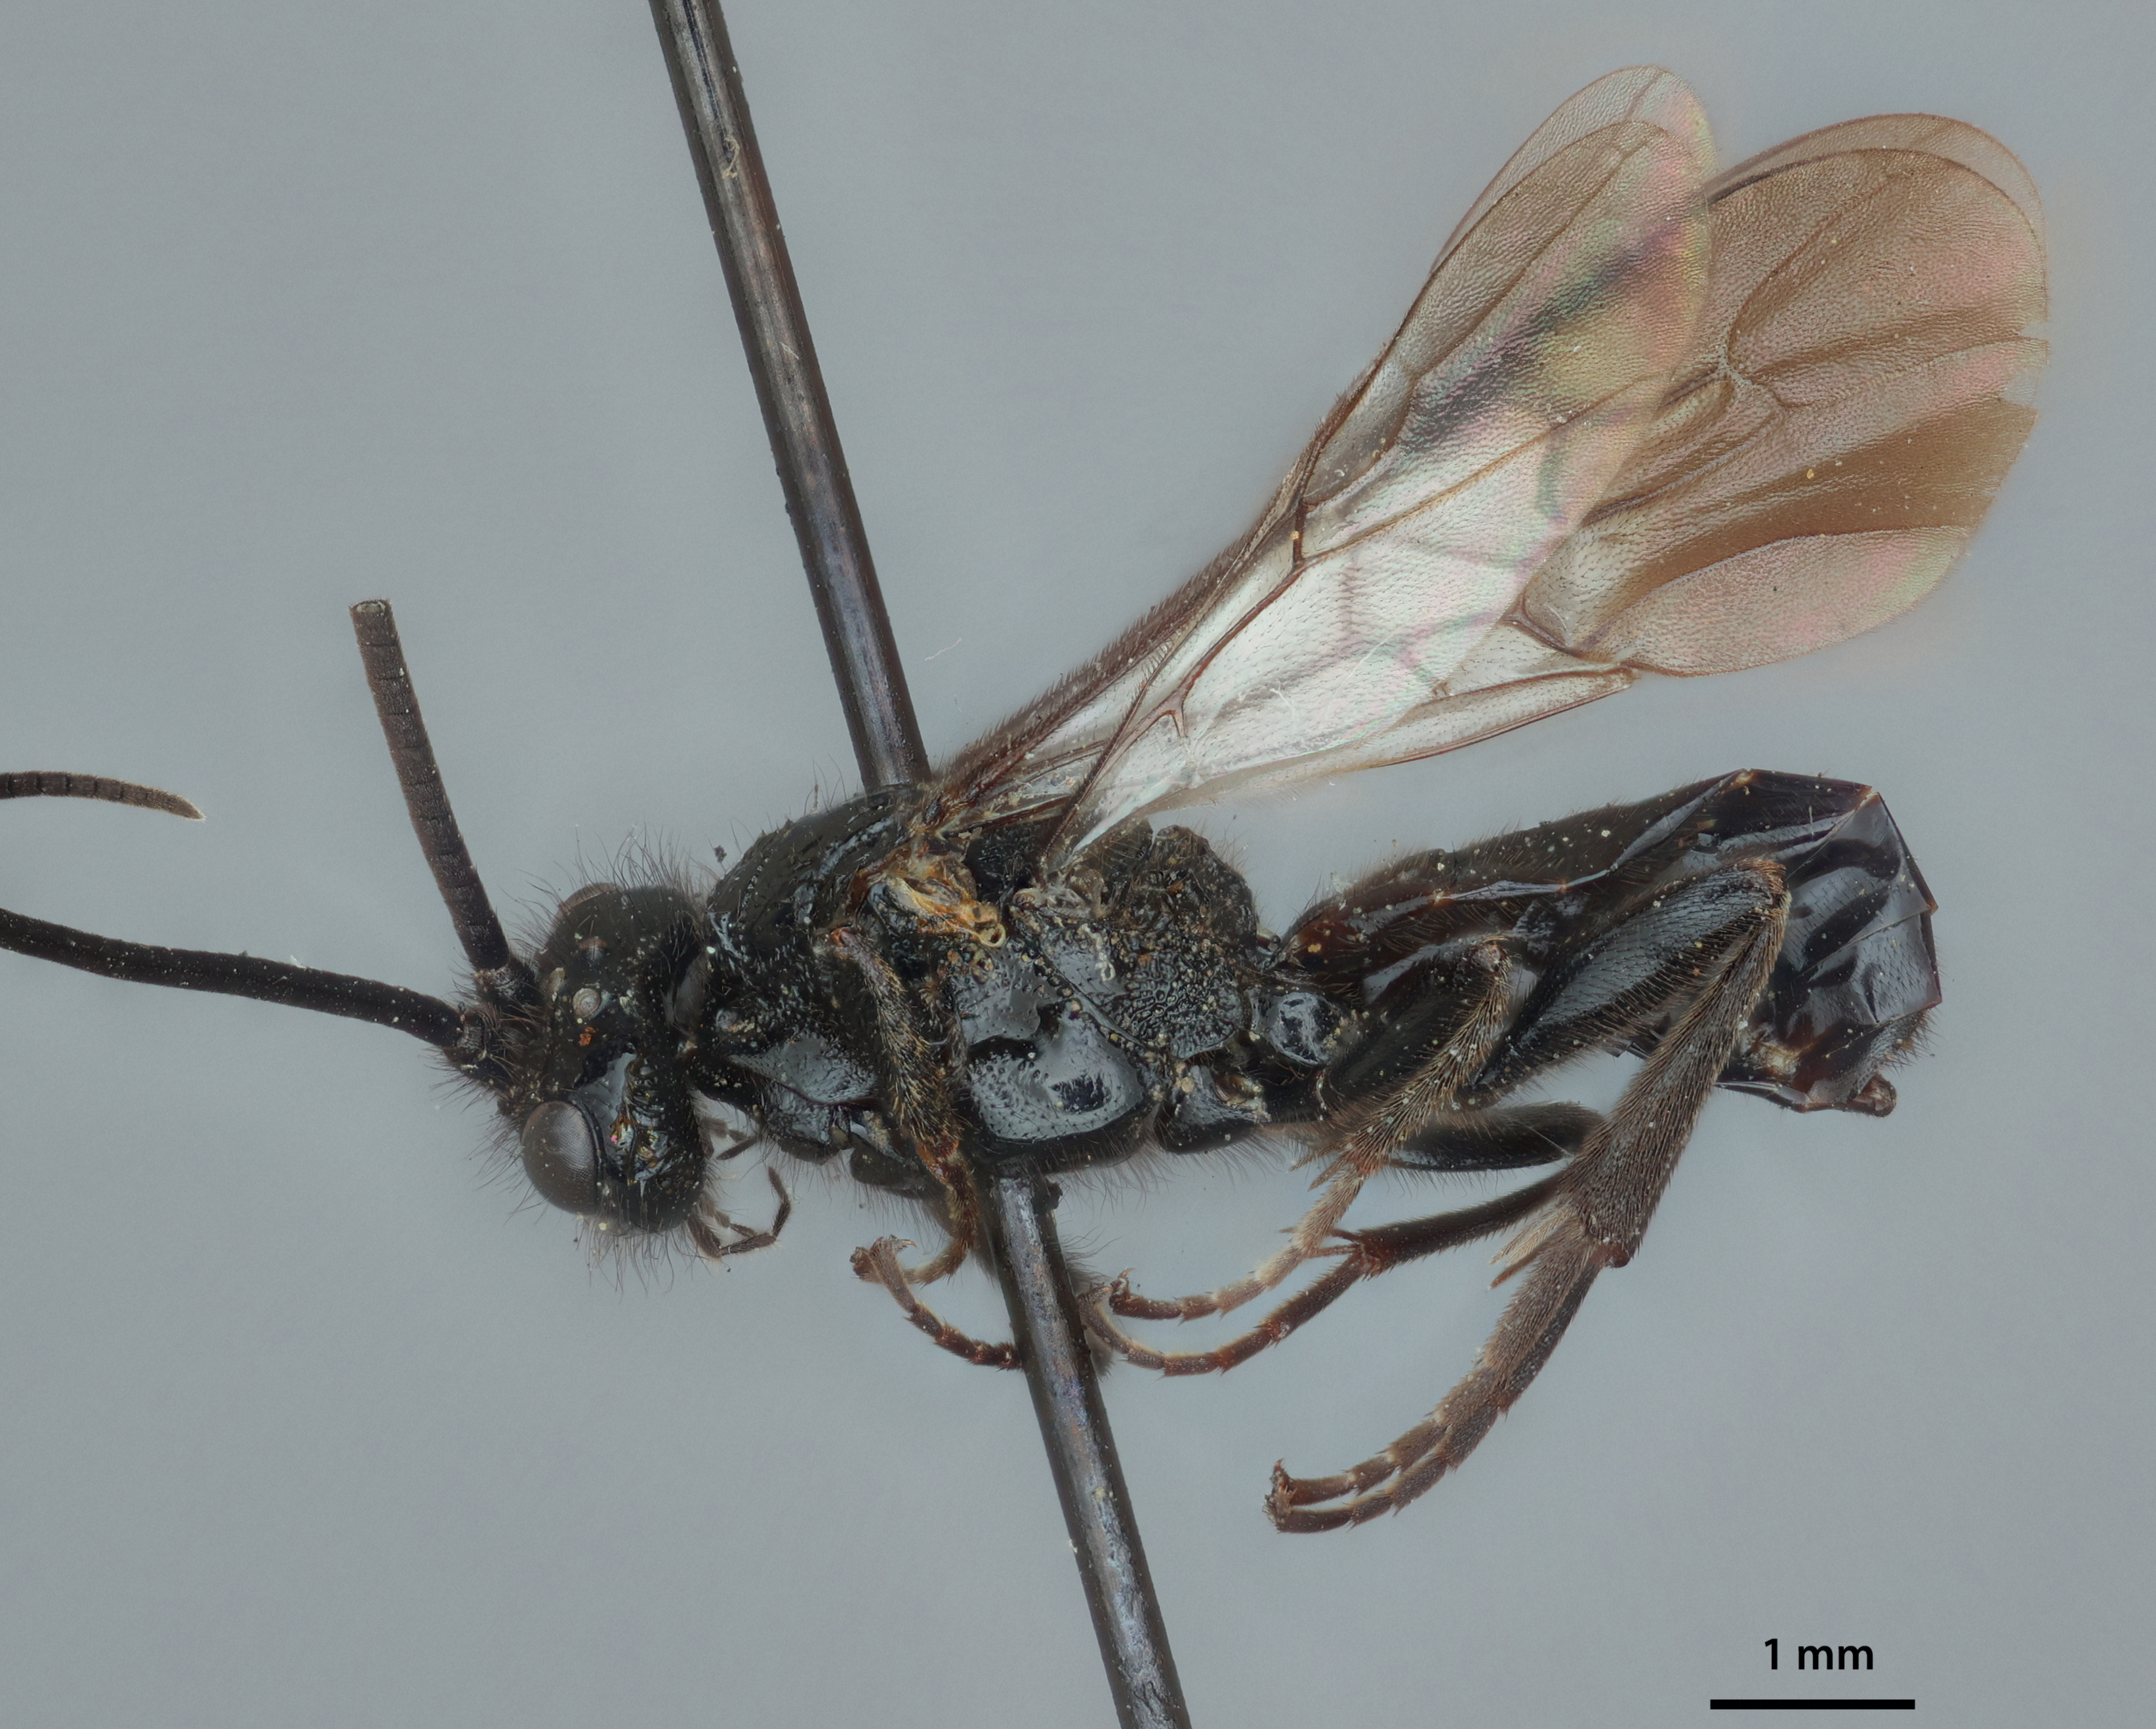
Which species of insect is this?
Cardiochiles nigricans
